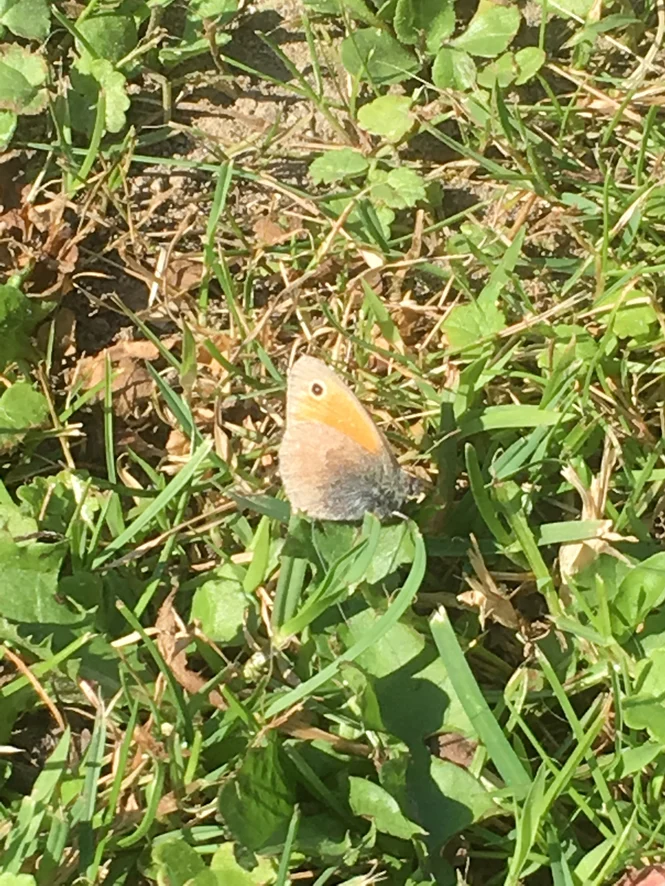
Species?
Coenonympha pamphilus
